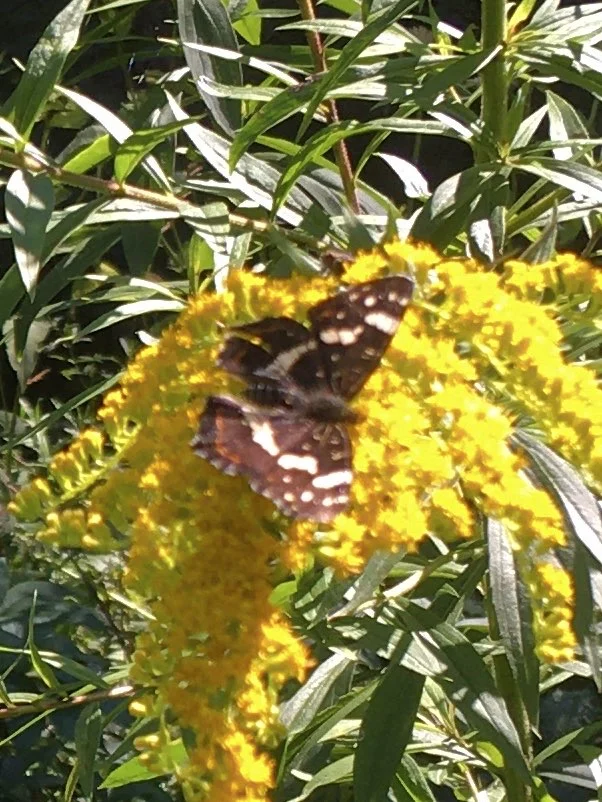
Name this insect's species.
Araschnia levana
